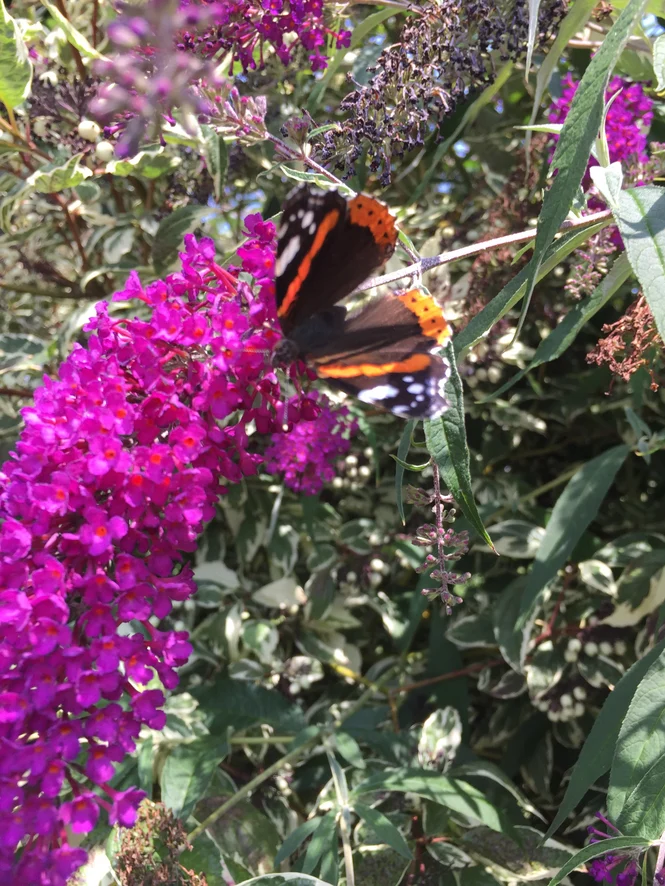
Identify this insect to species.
Vanessa atalanta
